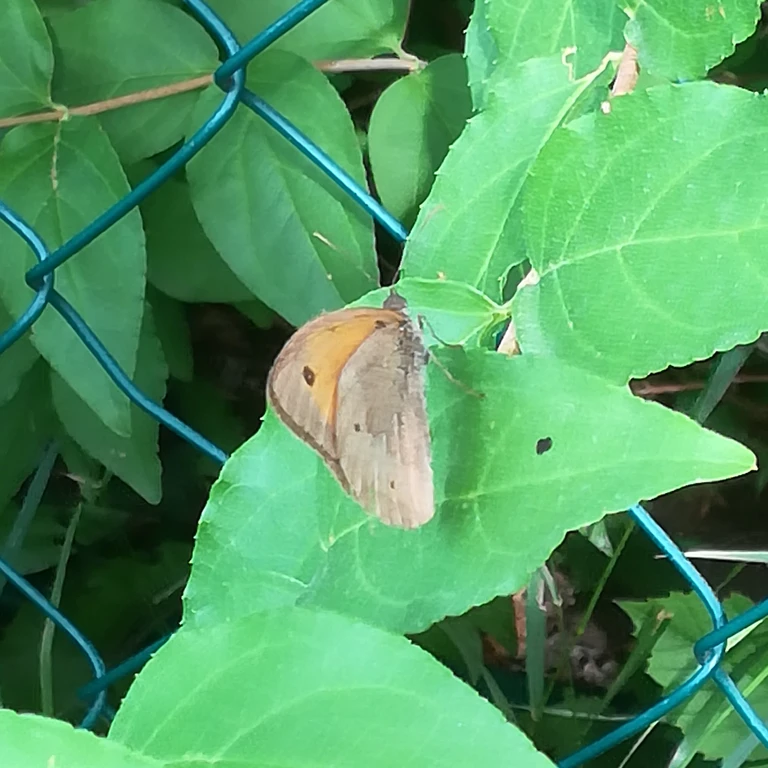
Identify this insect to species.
Maniola jurtina
